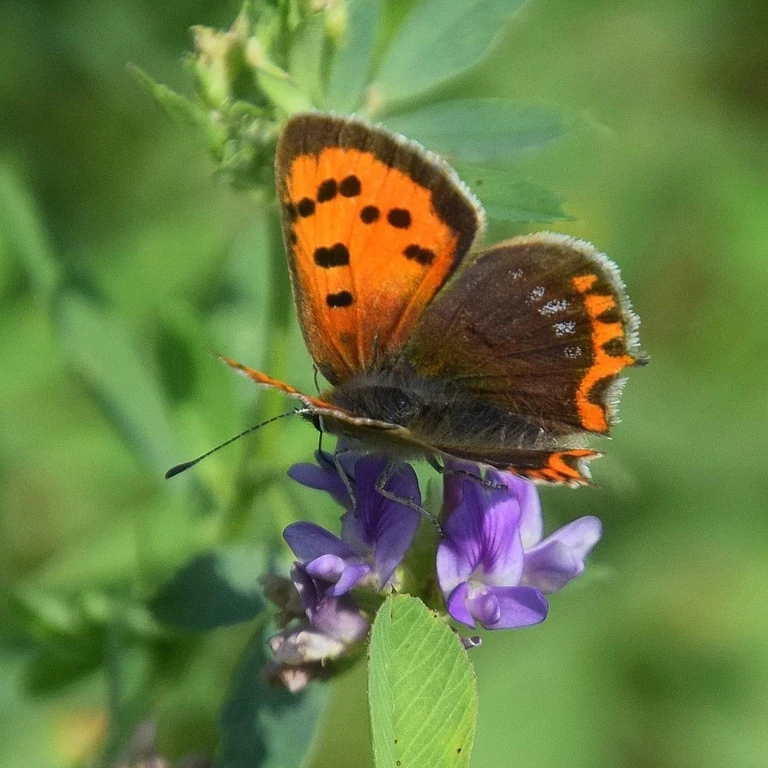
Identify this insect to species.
Lycaena phlaeas
